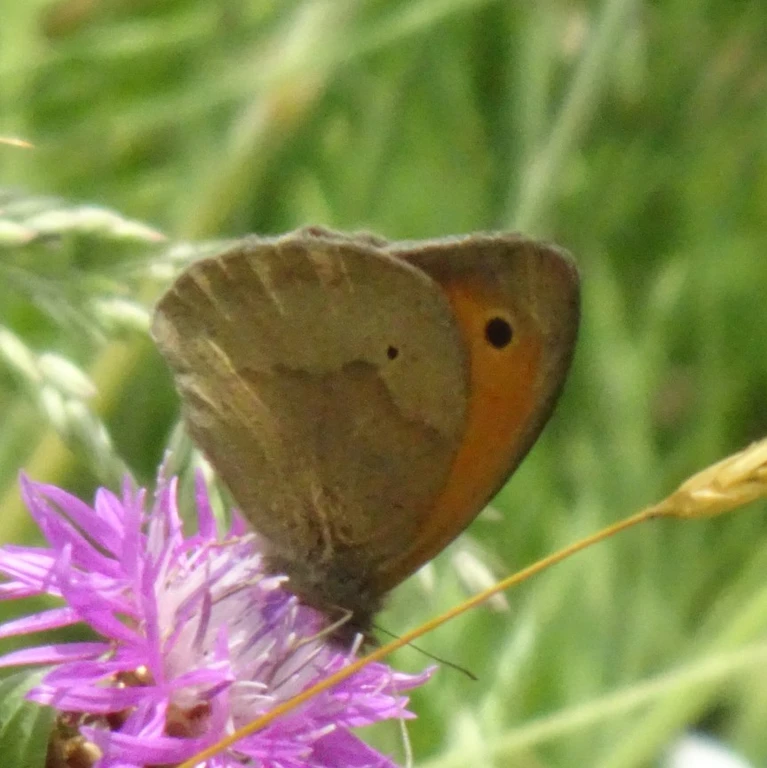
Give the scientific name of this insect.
Maniola jurtina
